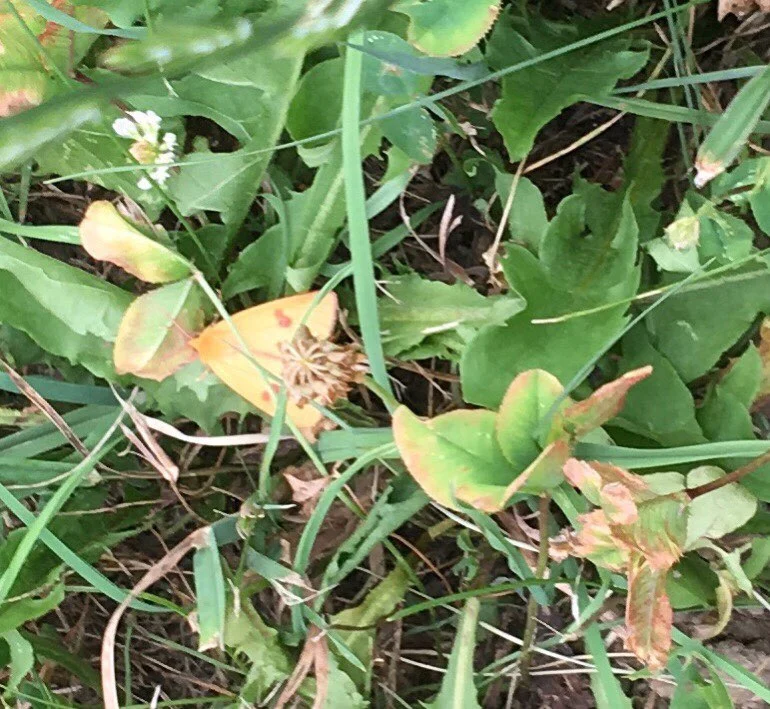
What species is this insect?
Diacrisia sannio
